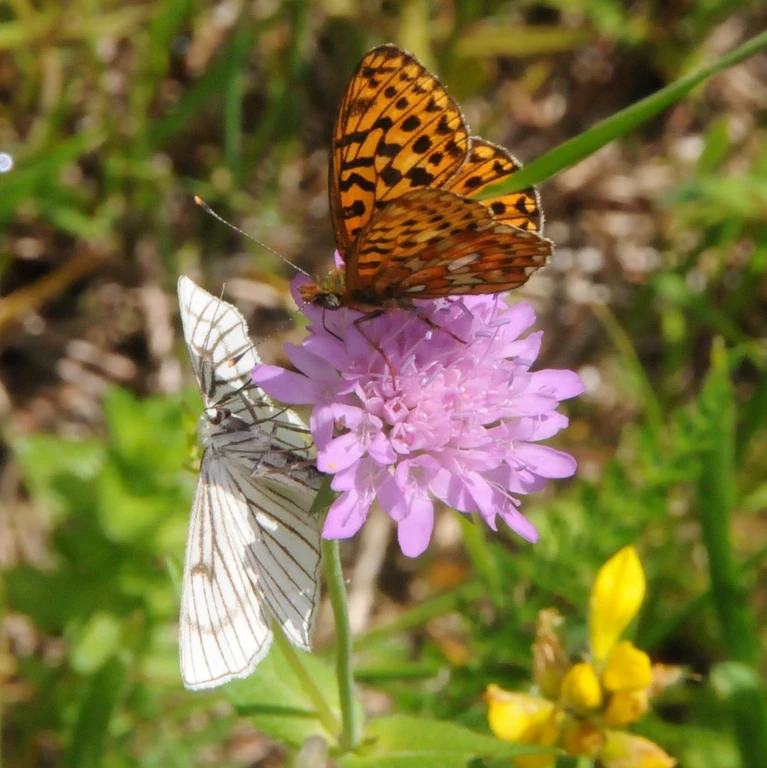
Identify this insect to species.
Boloria euphrosyne (also Clossiana euphrosyne)
